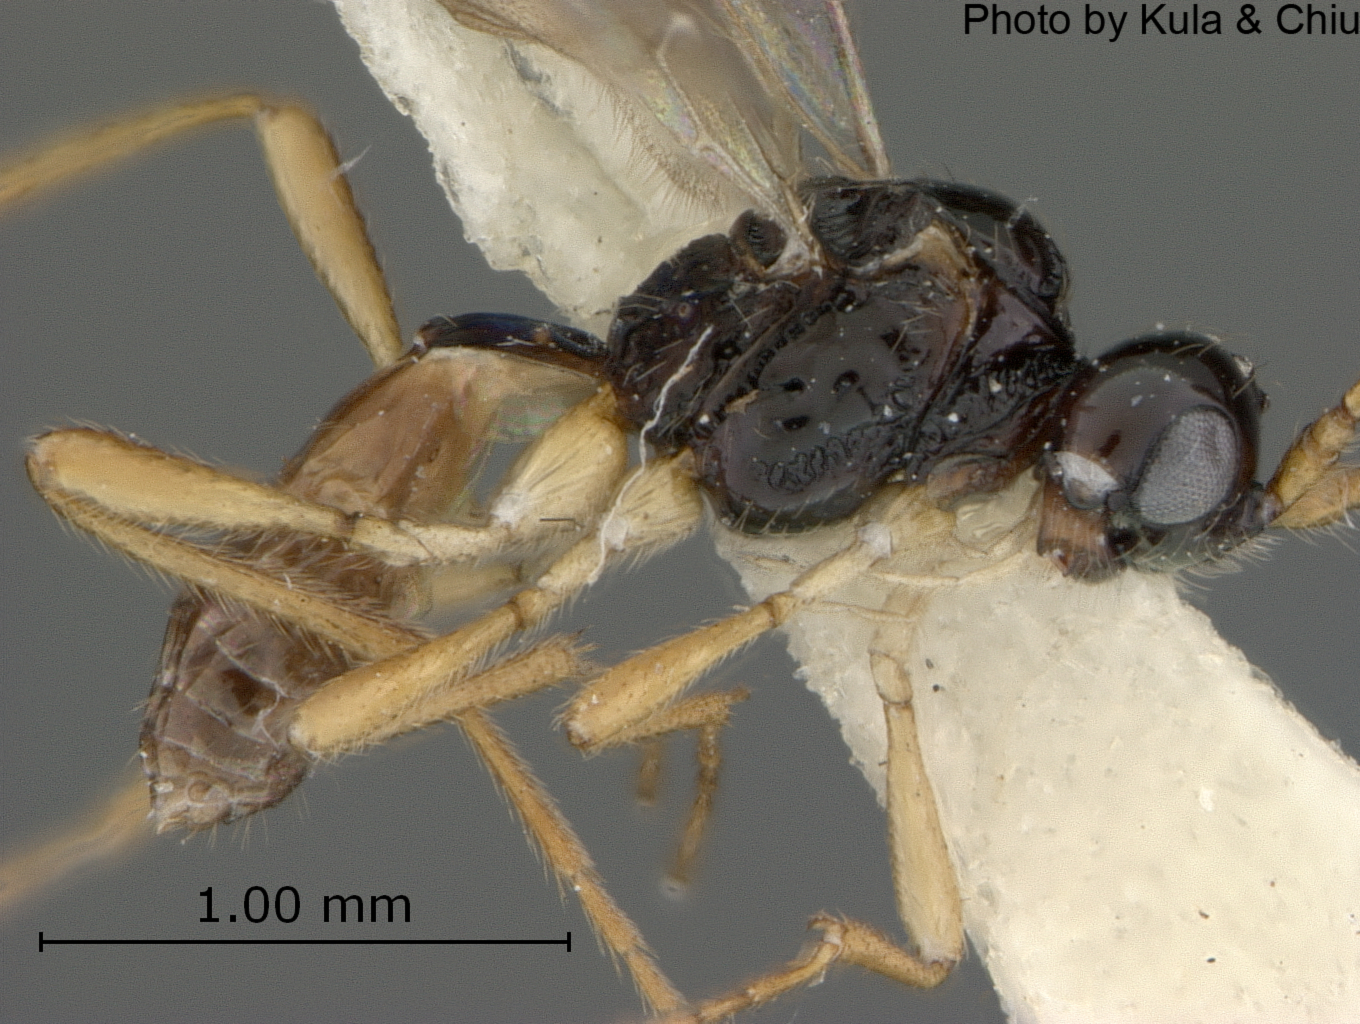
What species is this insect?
Aspilota acutistigma
